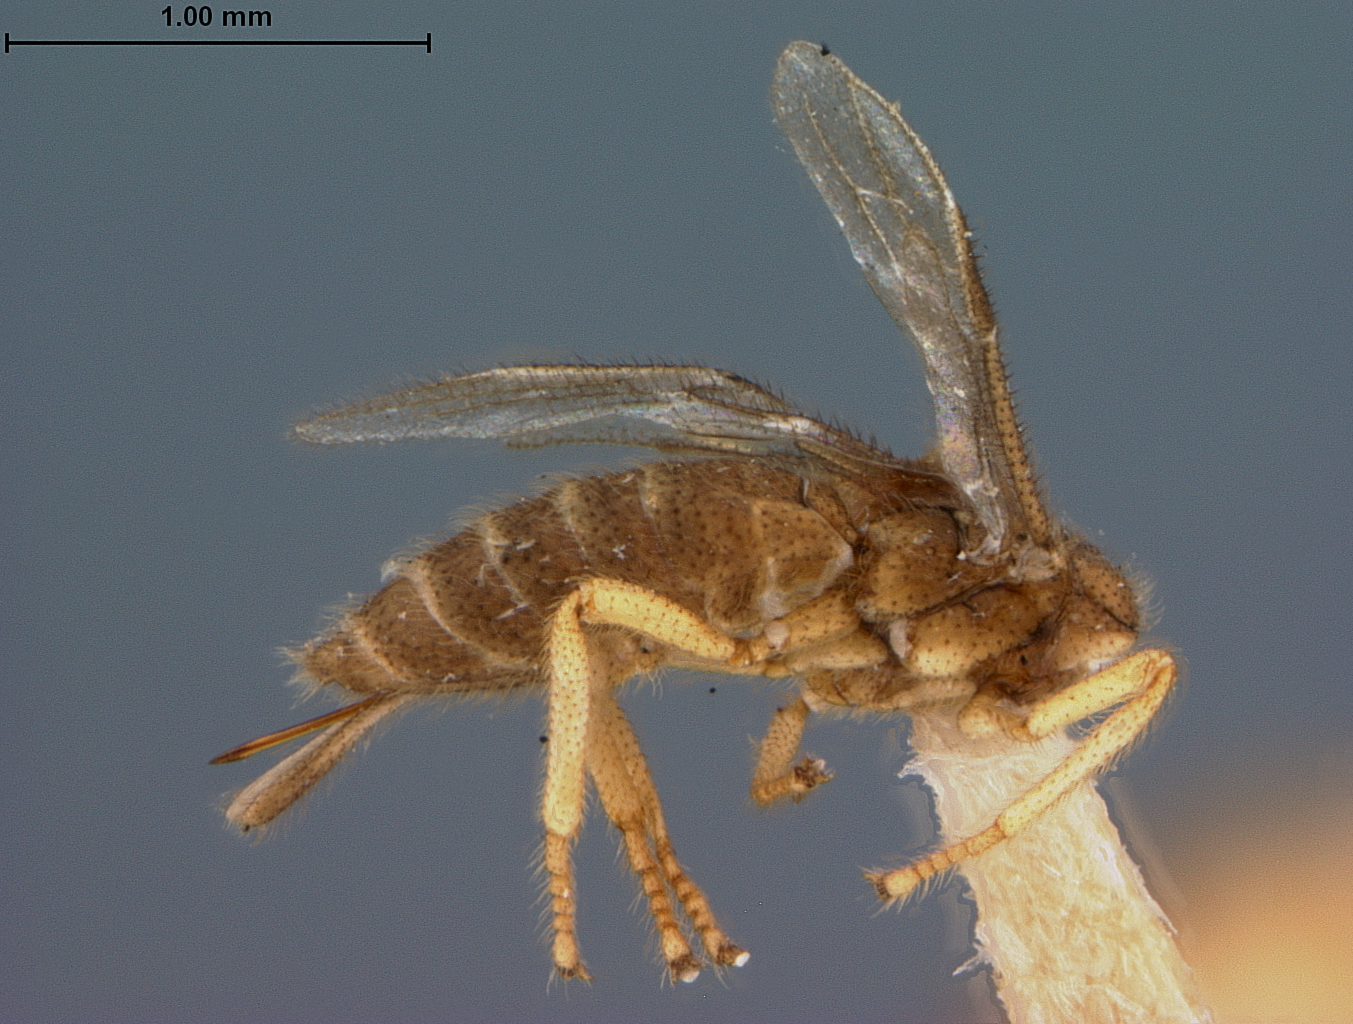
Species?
Ypsistocerus vestigialis
